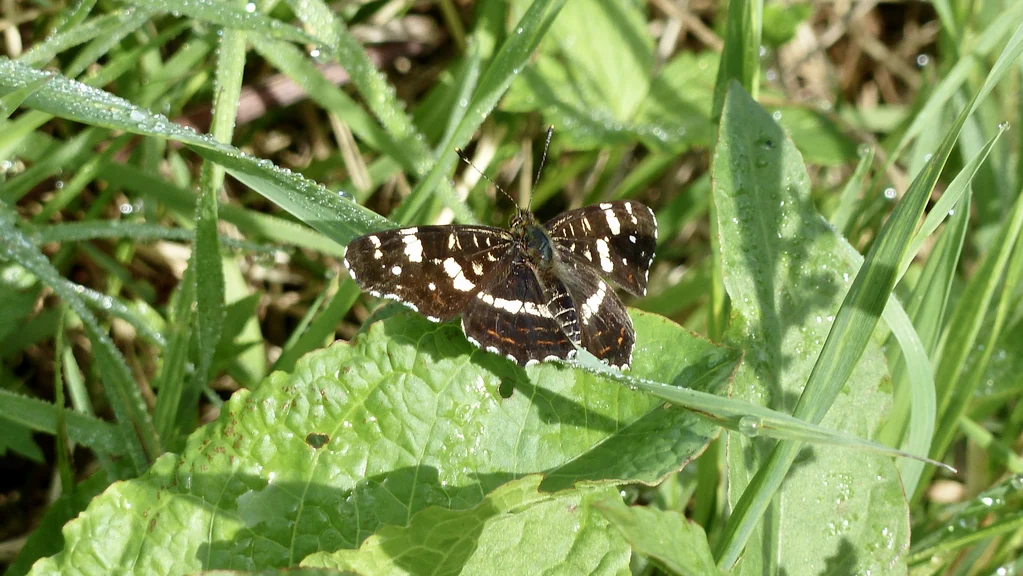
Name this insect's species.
Araschnia levana
